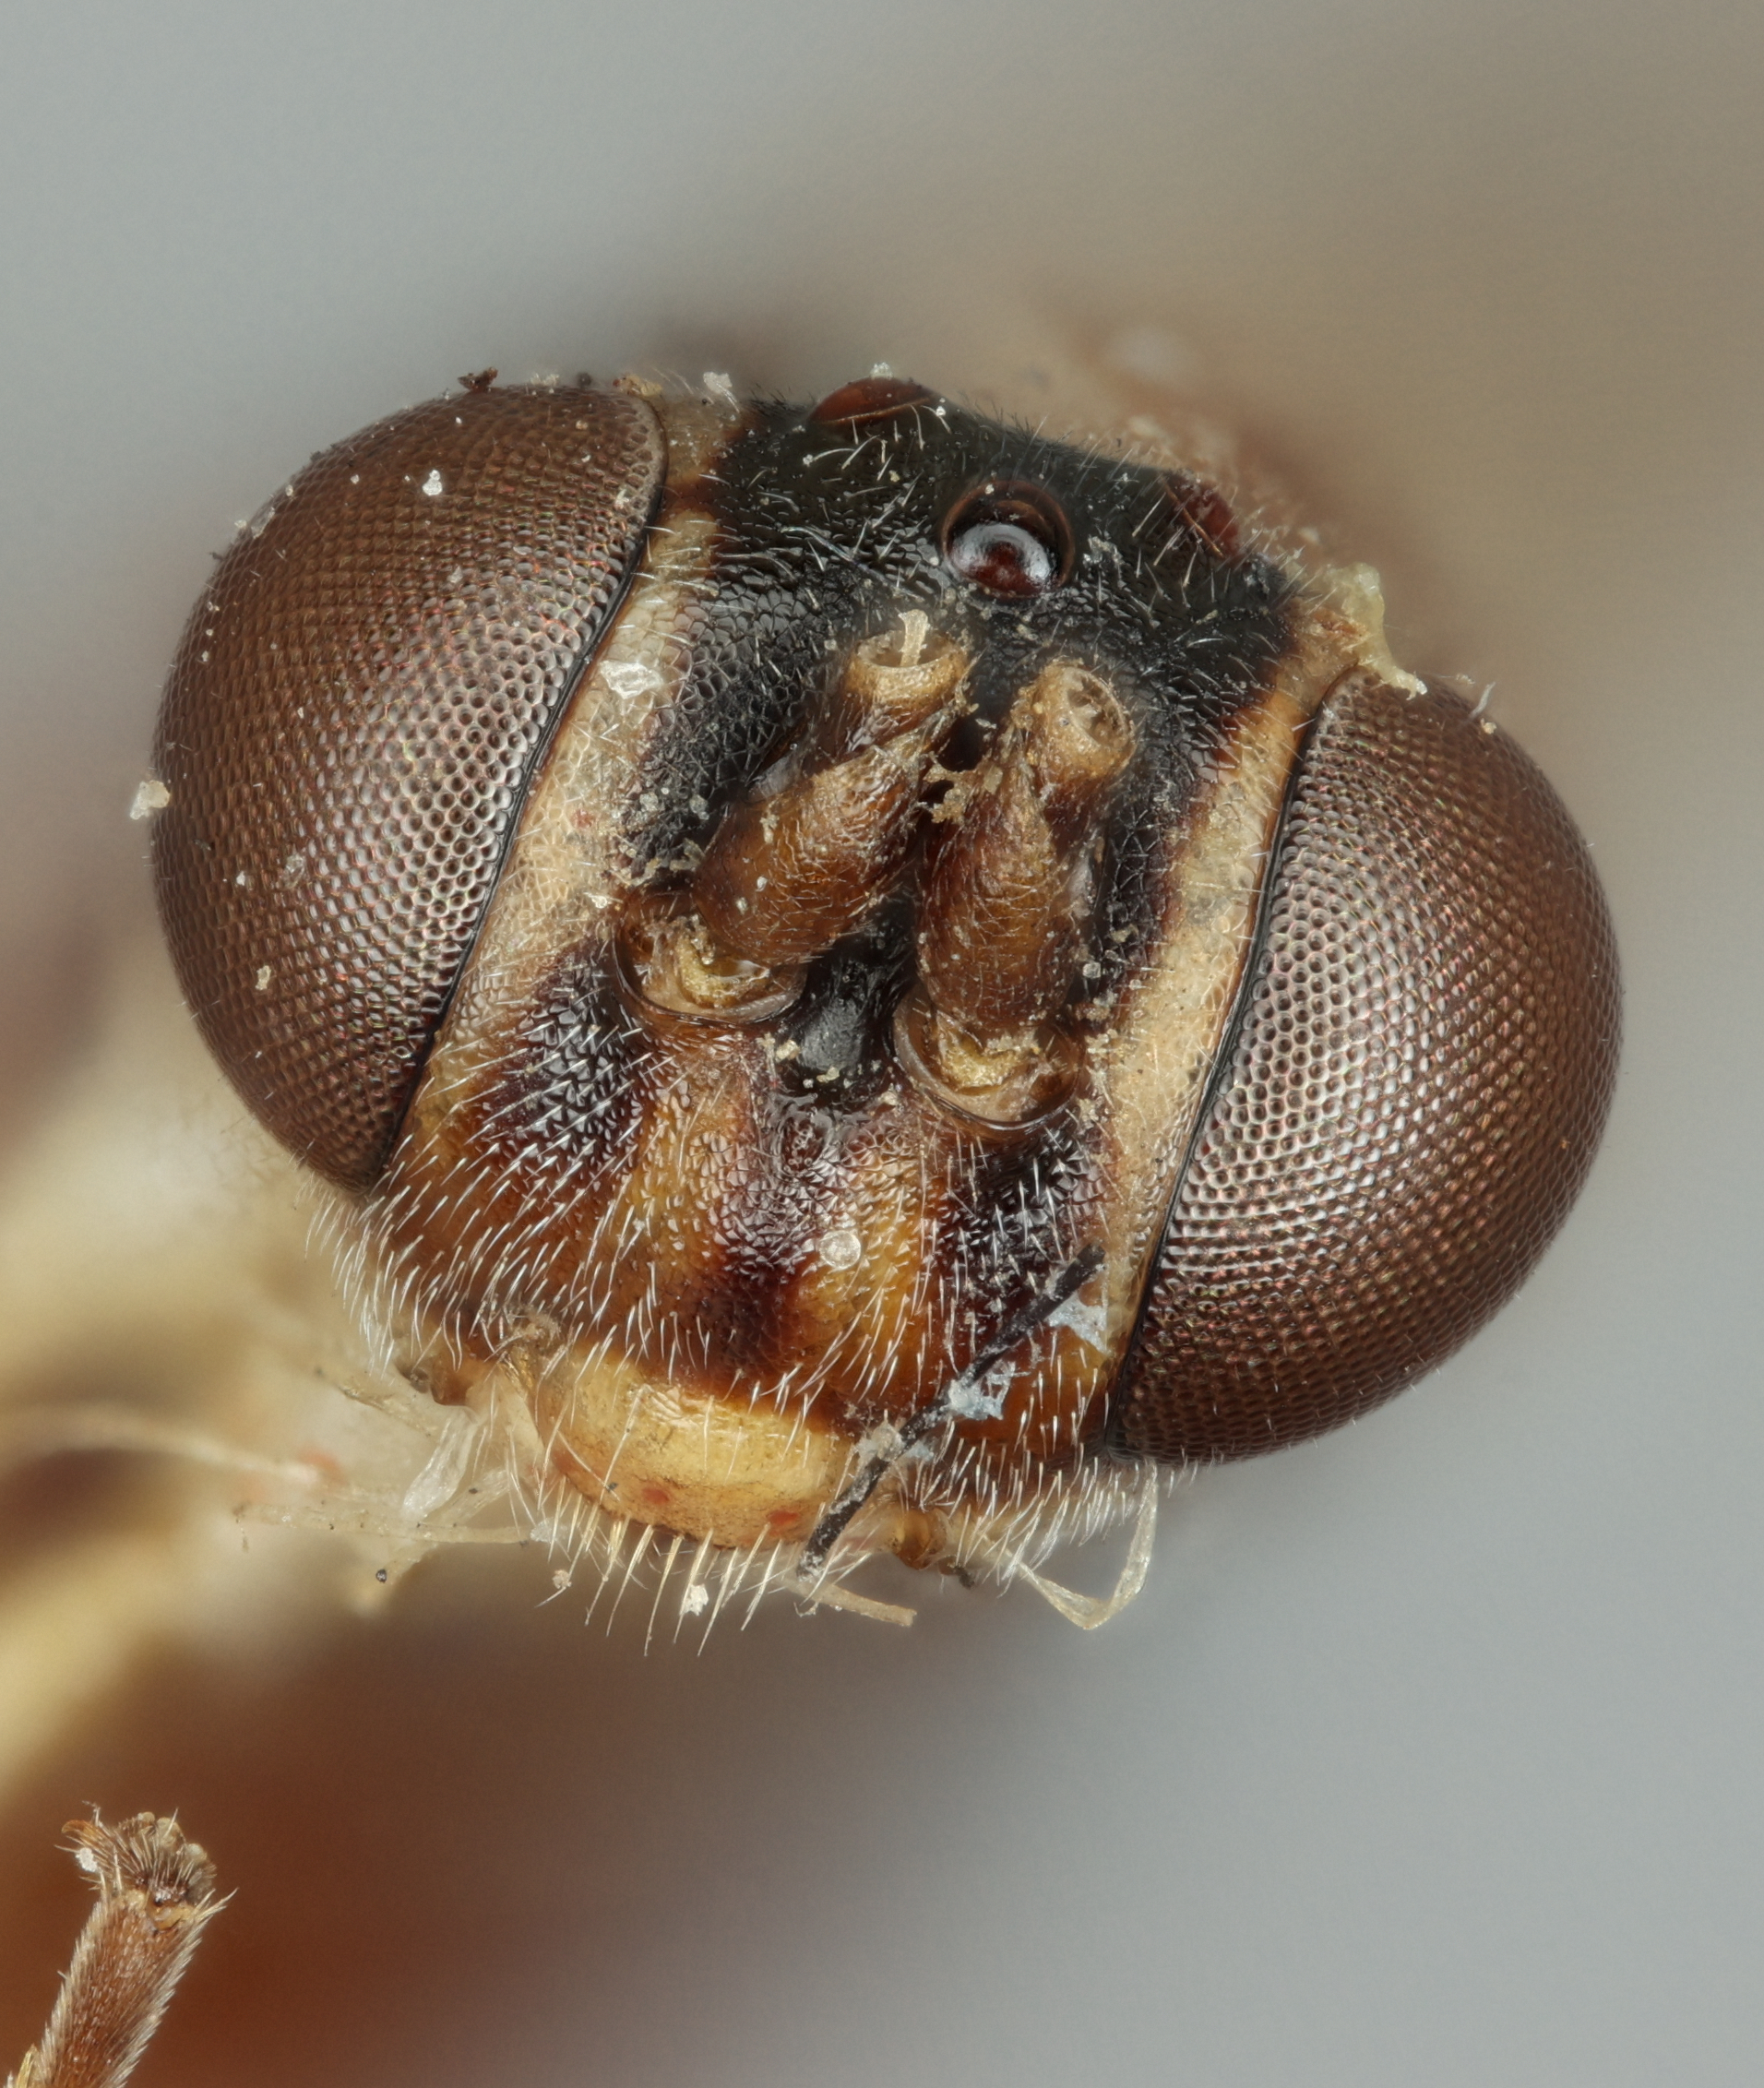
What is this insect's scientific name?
Lissonota dioryctriae
